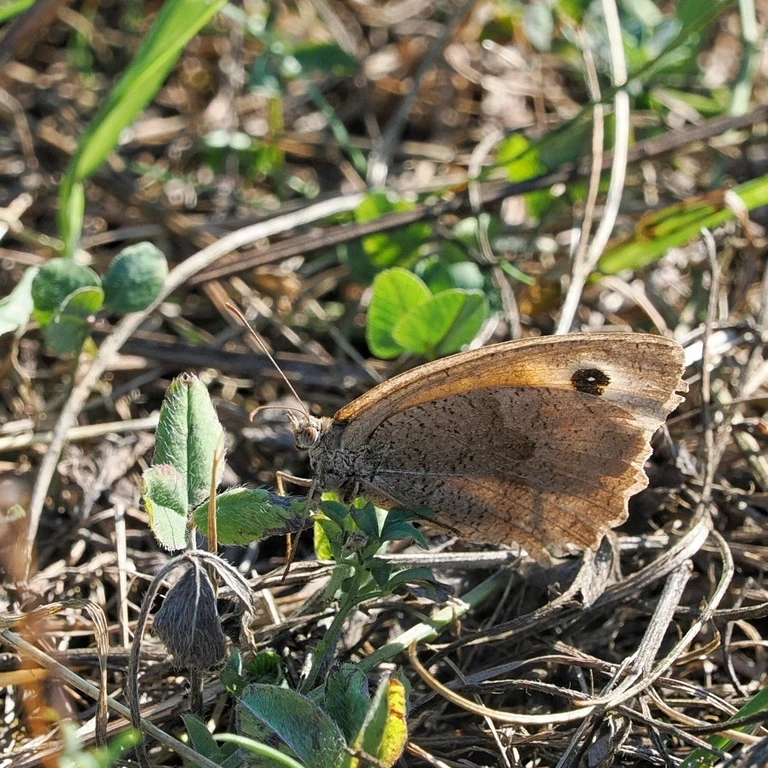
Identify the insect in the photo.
Maniola jurtina
